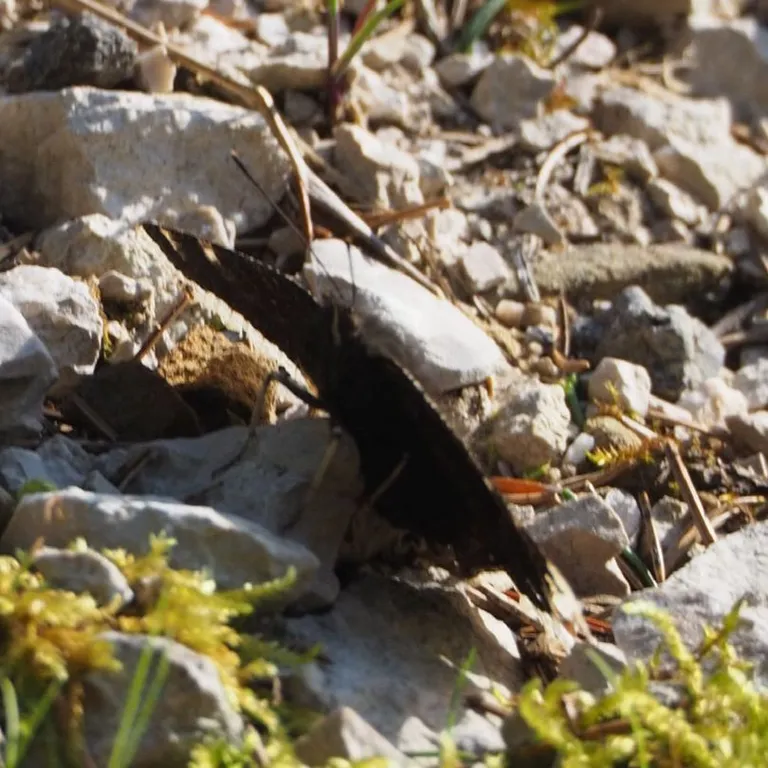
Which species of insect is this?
Nymphalis antiopa
